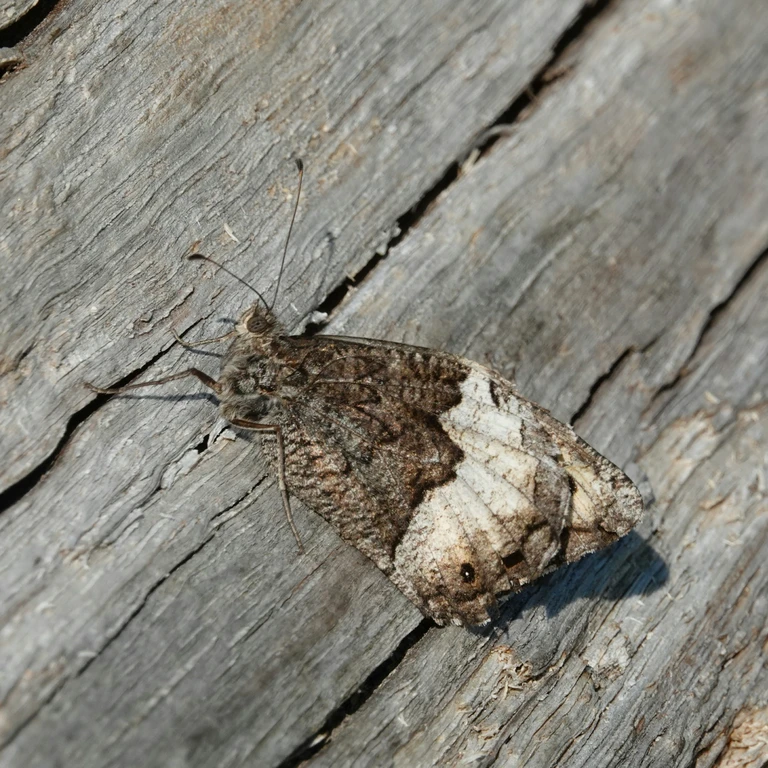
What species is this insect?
Hipparchia alcyone
